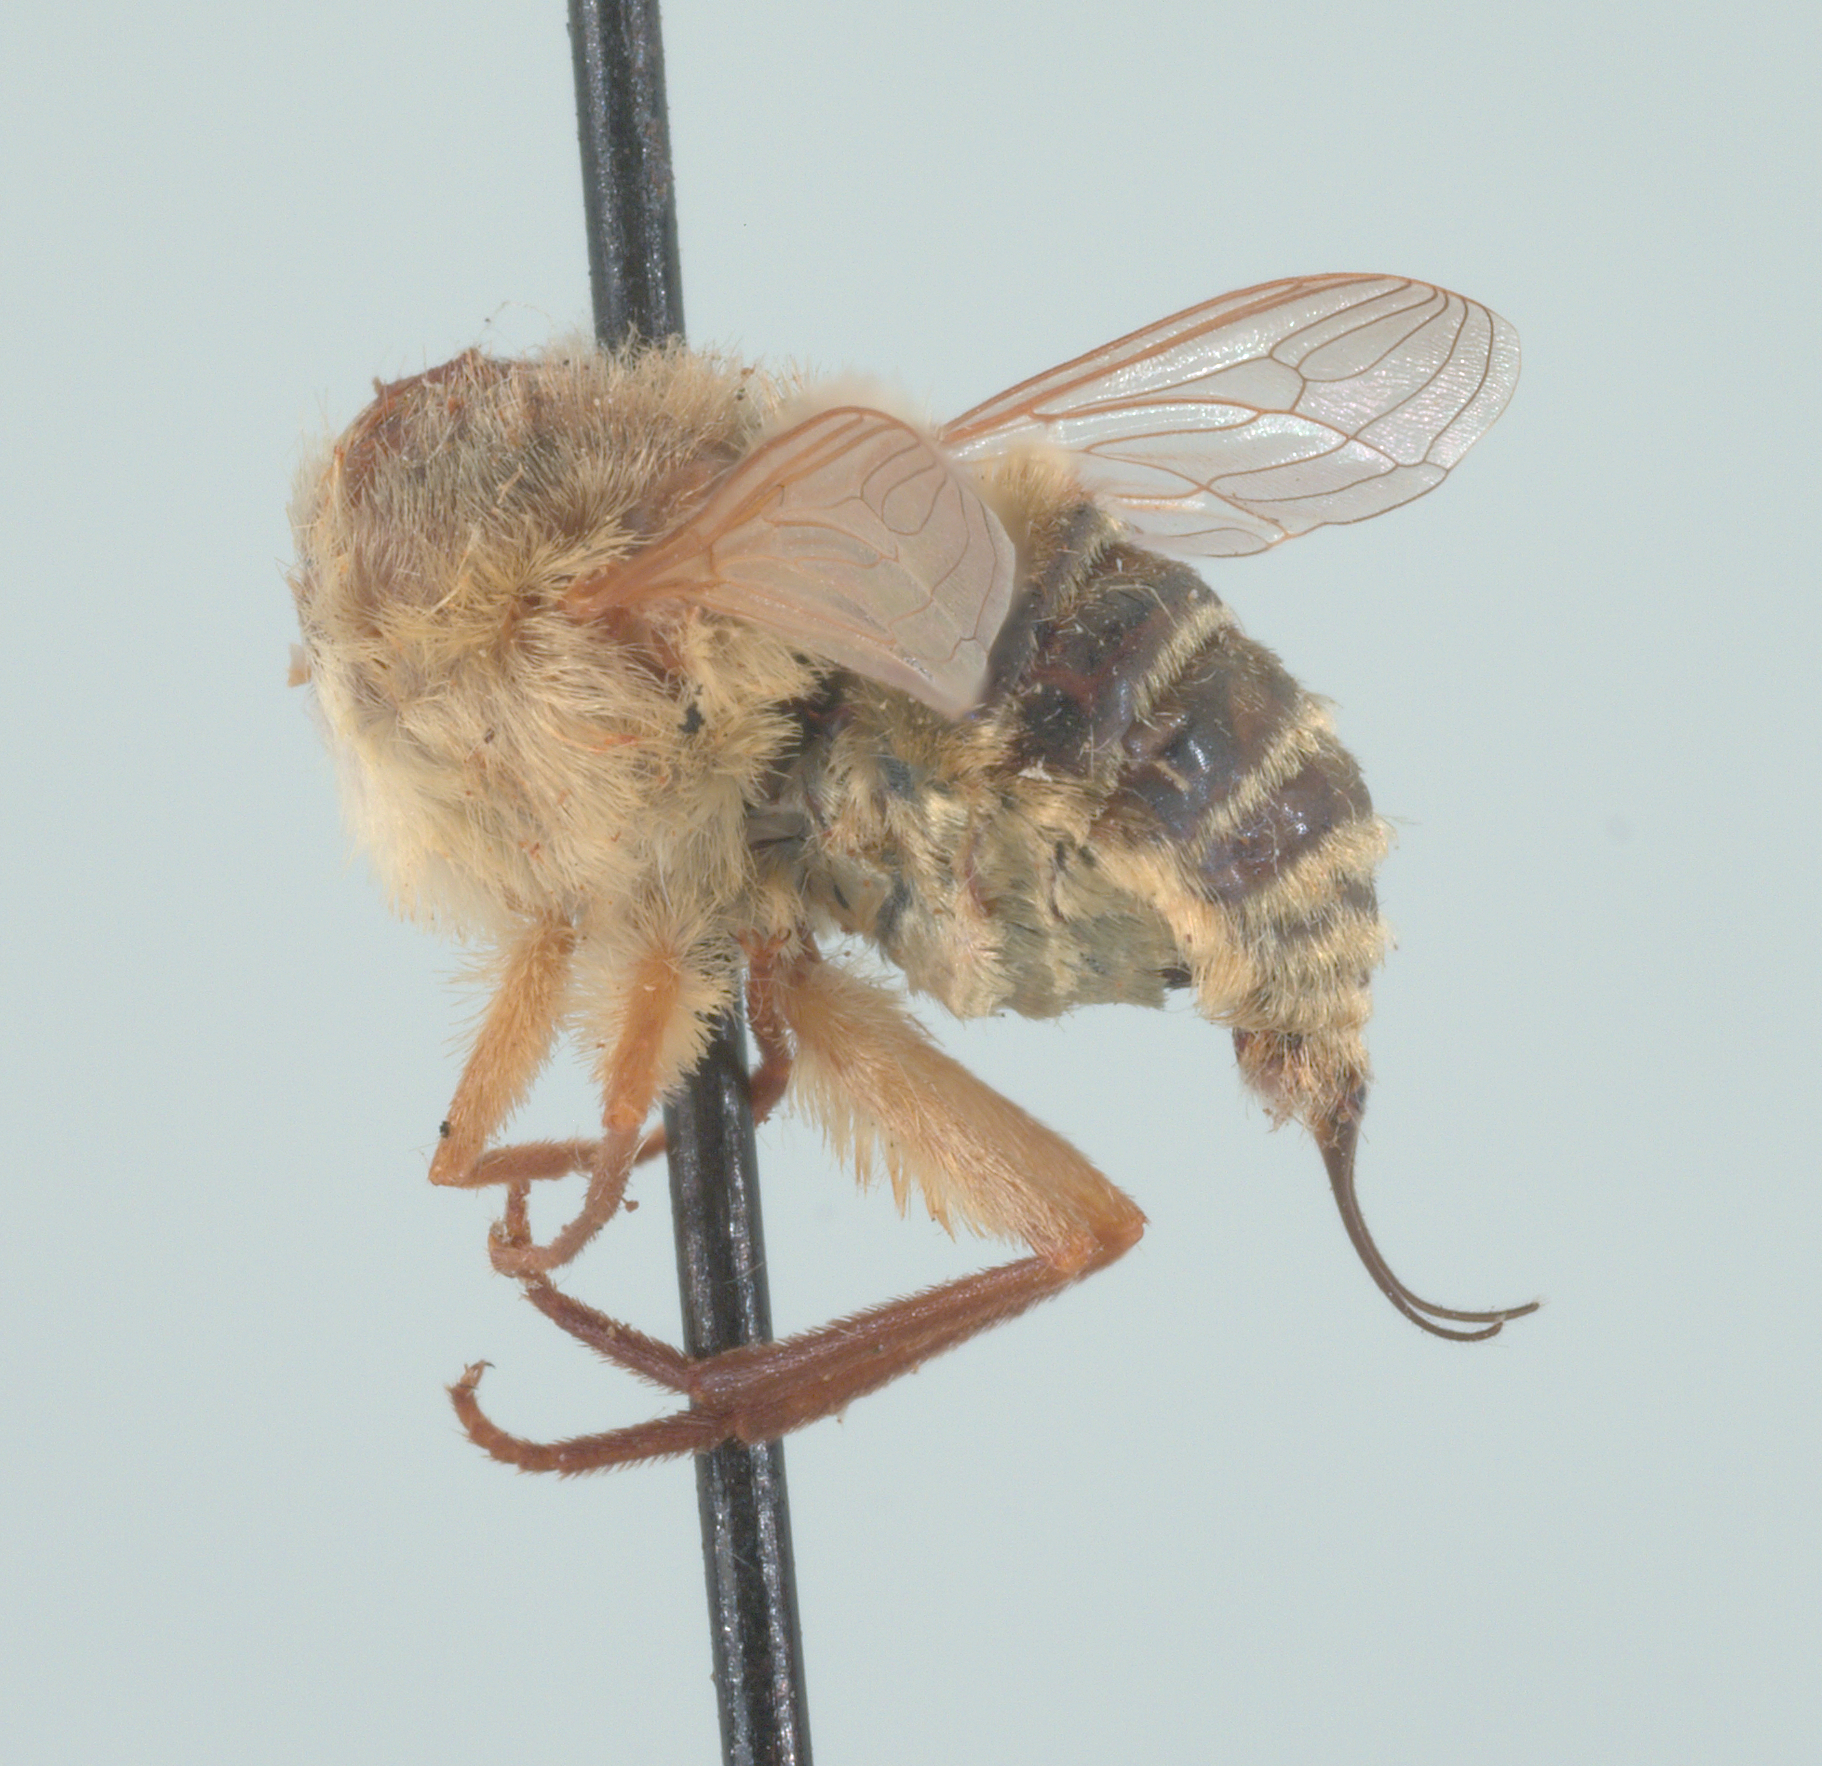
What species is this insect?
Neorhynchocephalus volaticus
